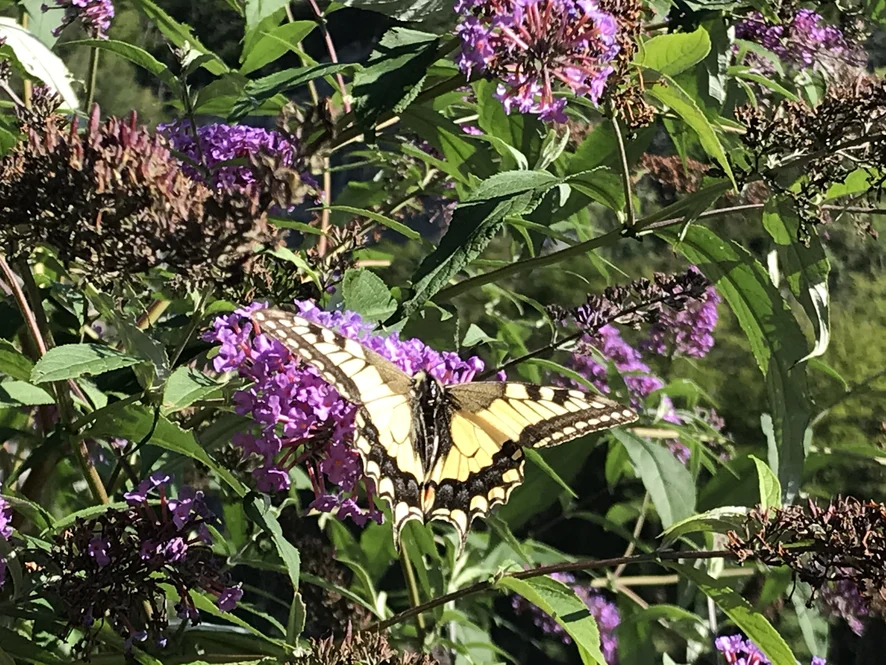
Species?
Papilio machaon
